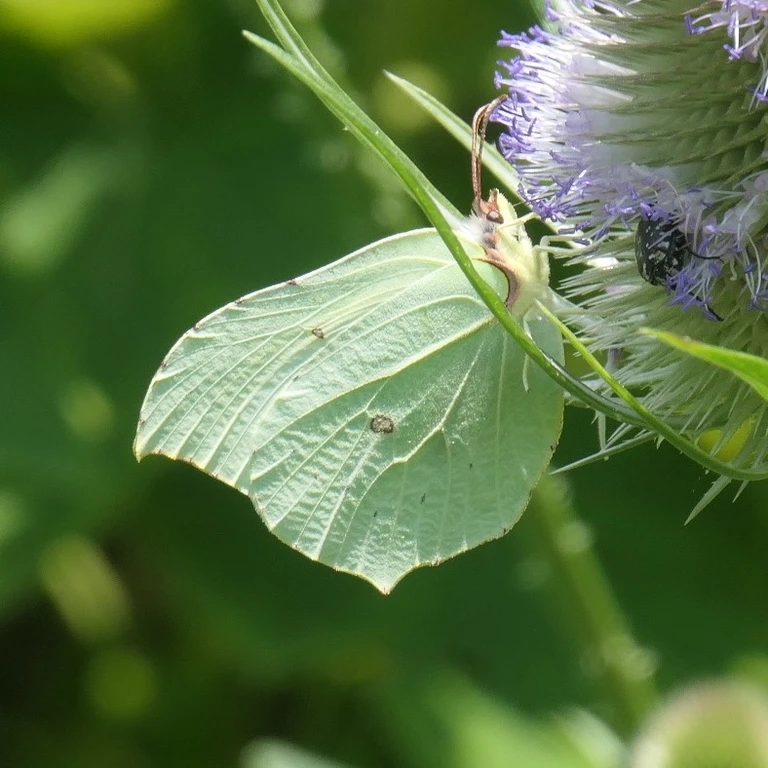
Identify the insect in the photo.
Gonepteryx rhamni
